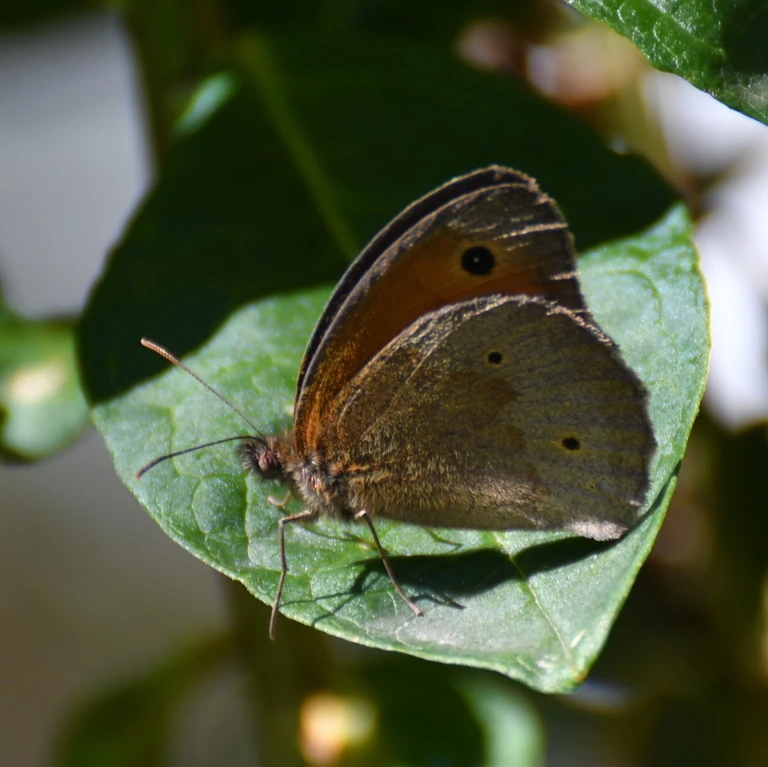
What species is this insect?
Maniola jurtina
